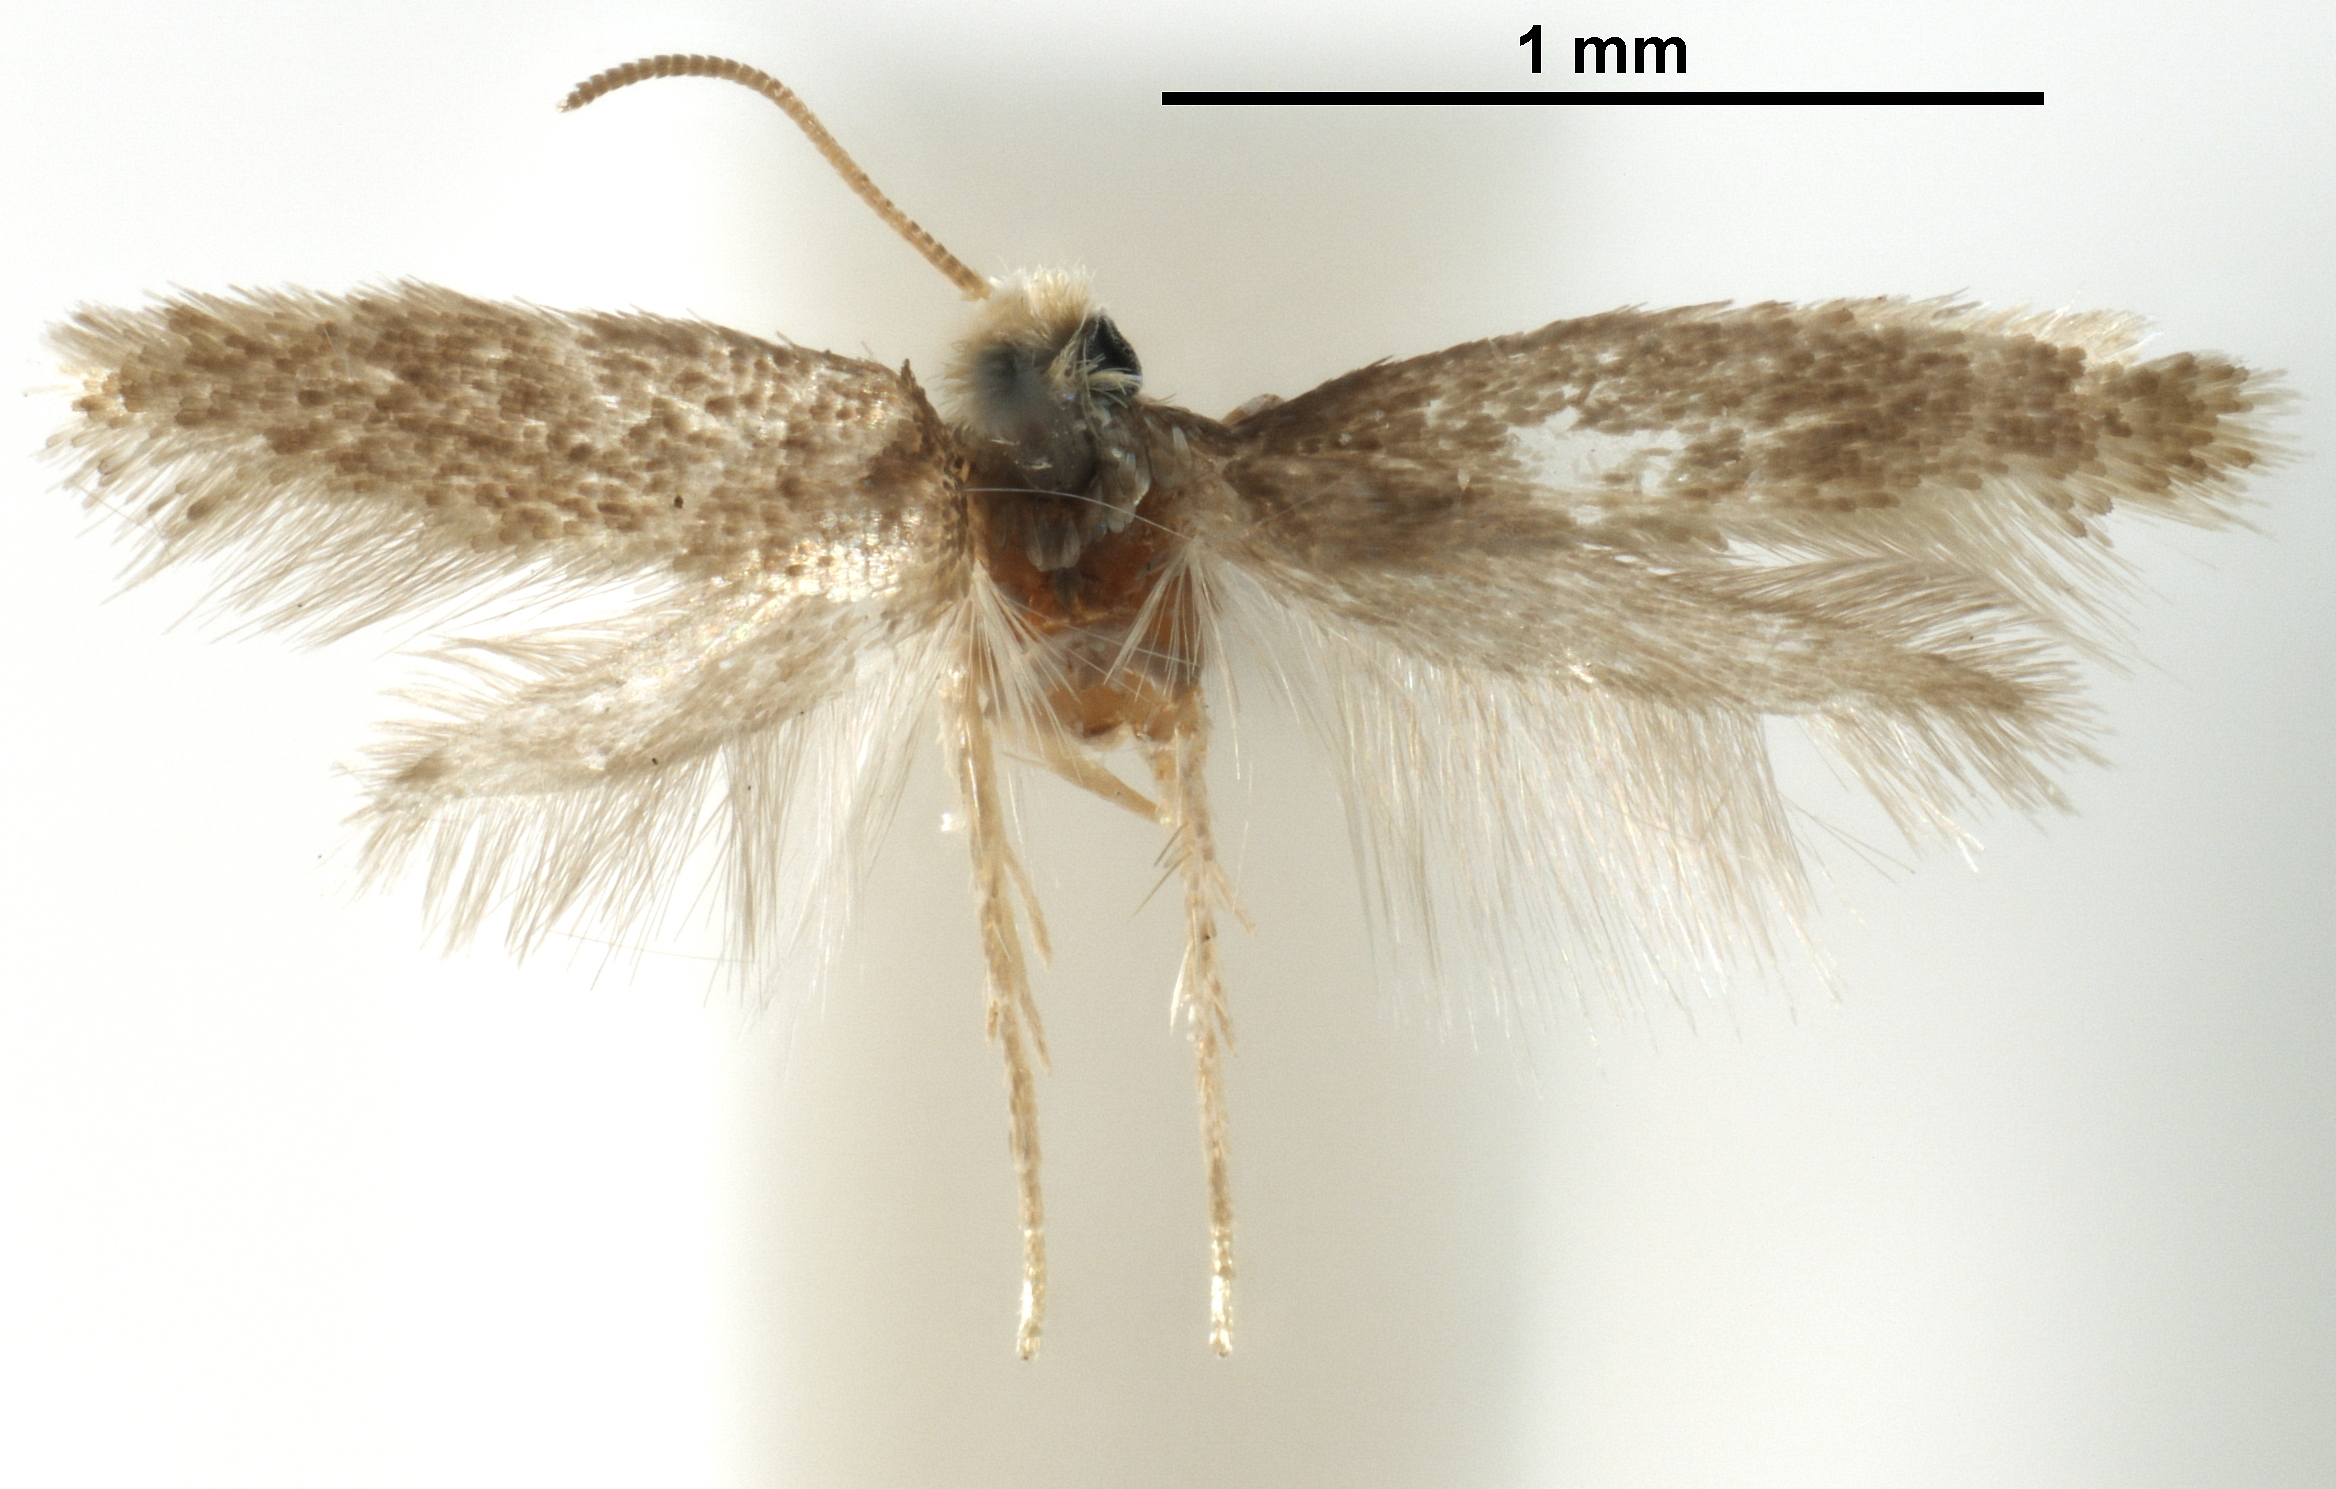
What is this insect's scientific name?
Glaucolepis bleonella
